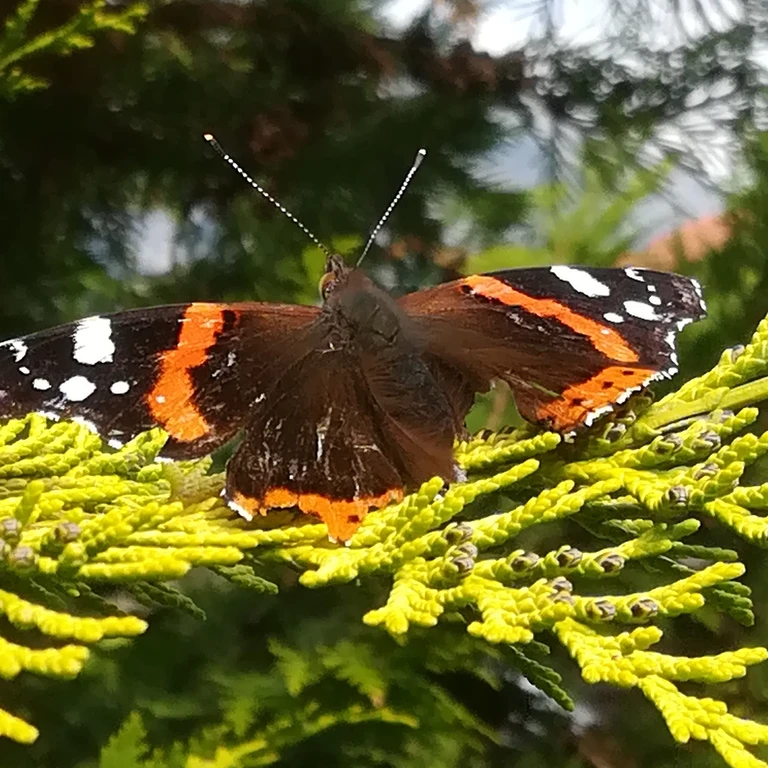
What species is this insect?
Vanessa atalanta
